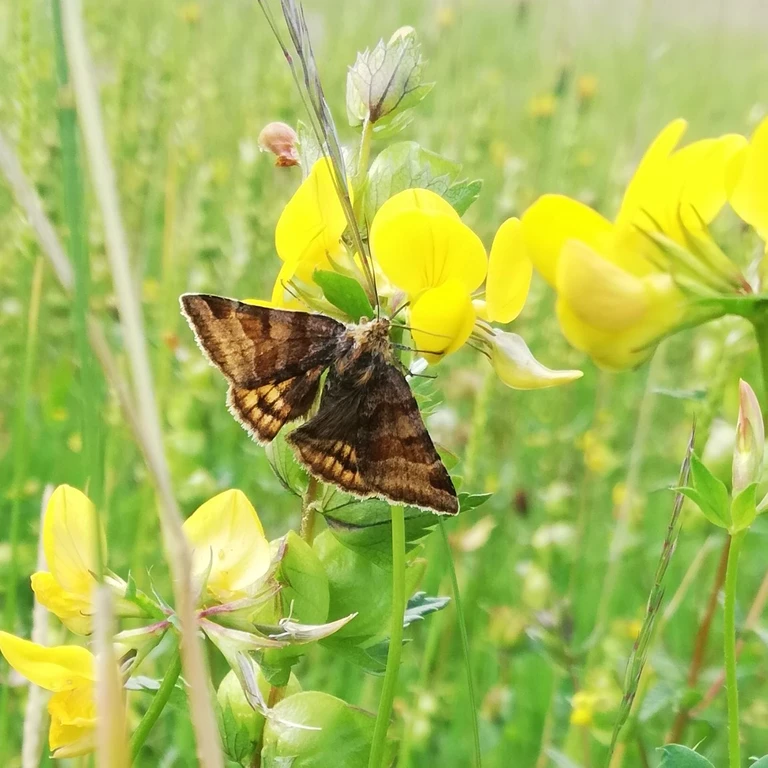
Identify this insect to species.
Euclidia glyphica
